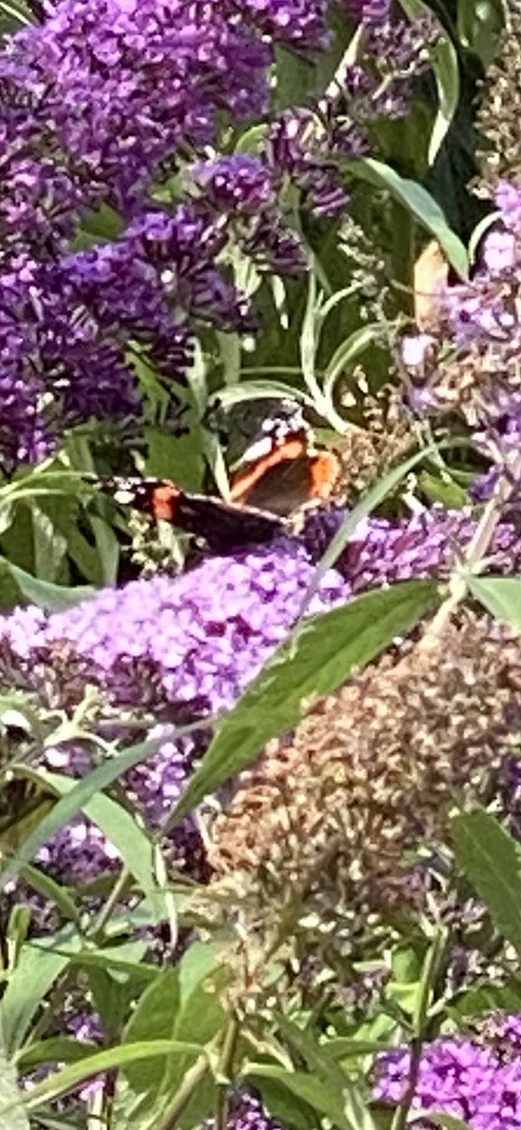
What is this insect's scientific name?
Vanessa atalanta
